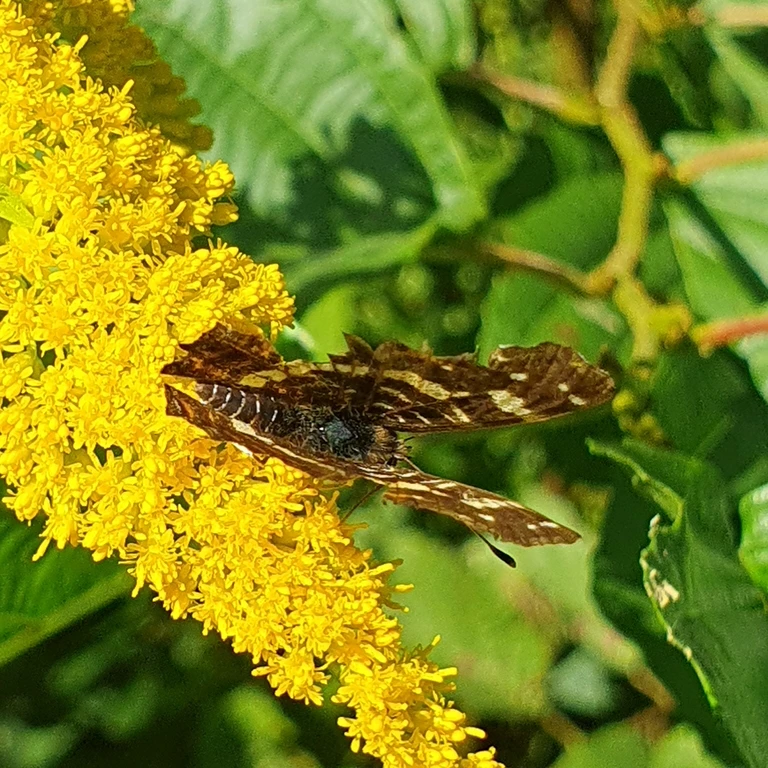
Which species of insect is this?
Araschnia levana
